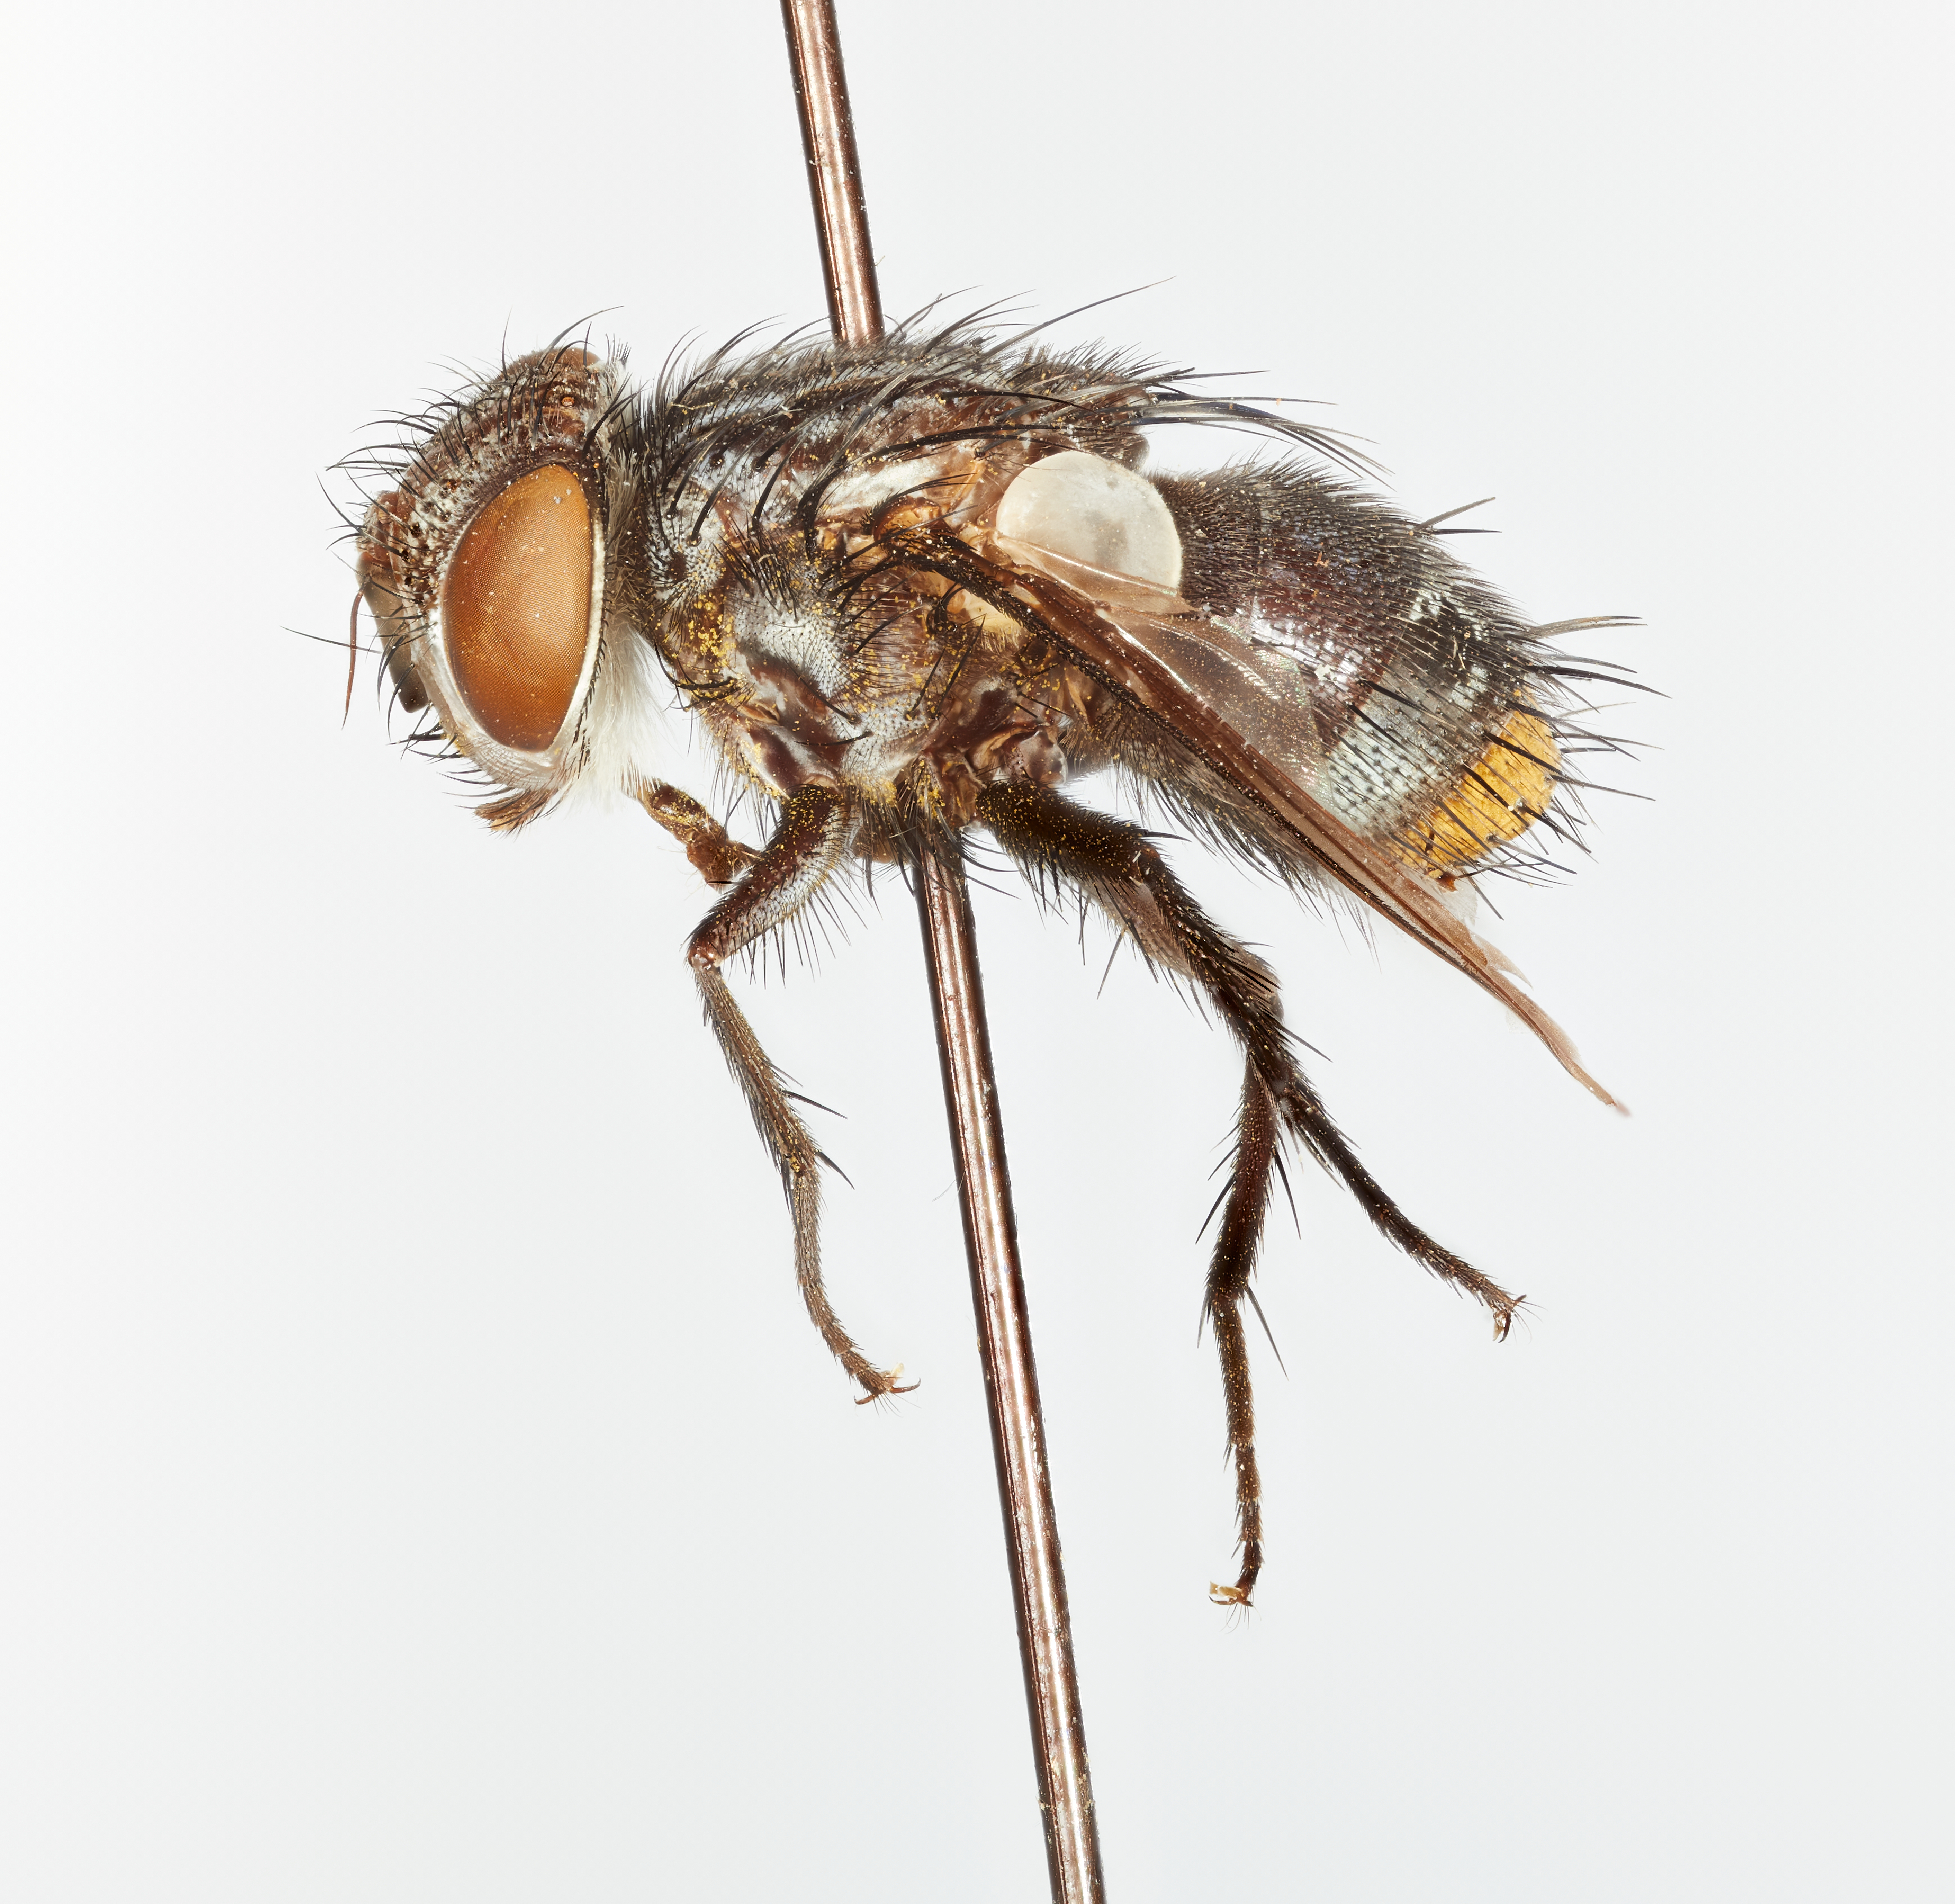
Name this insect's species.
Belvosia omissa
